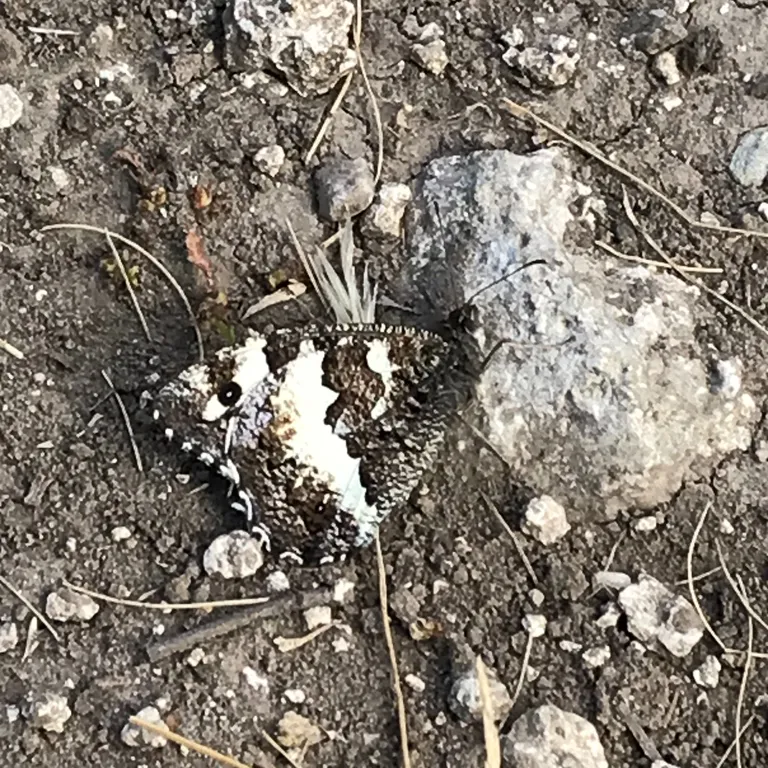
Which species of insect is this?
Brintesia circe
